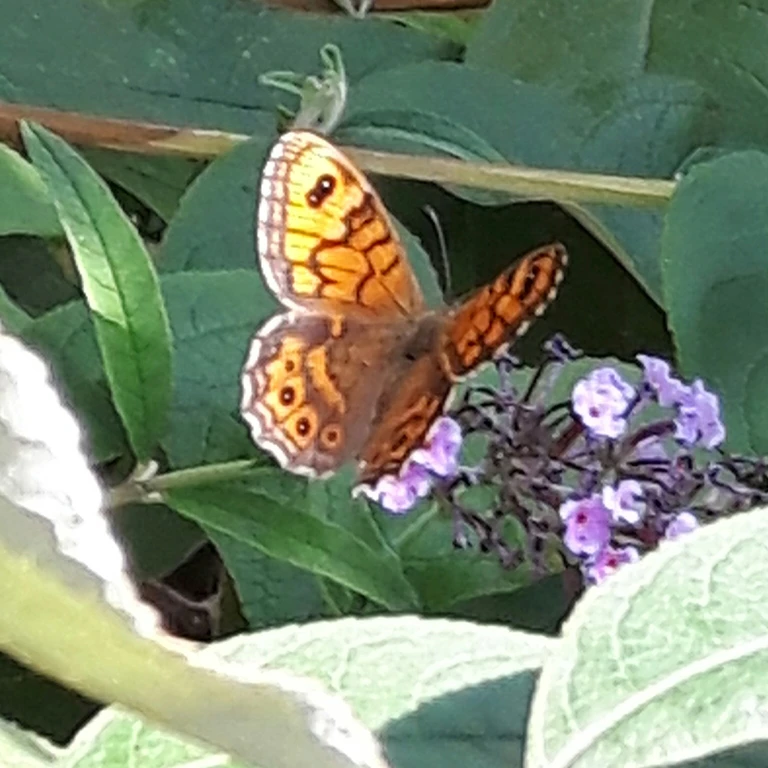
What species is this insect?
Lasiommata megera (also Pararge megera)
